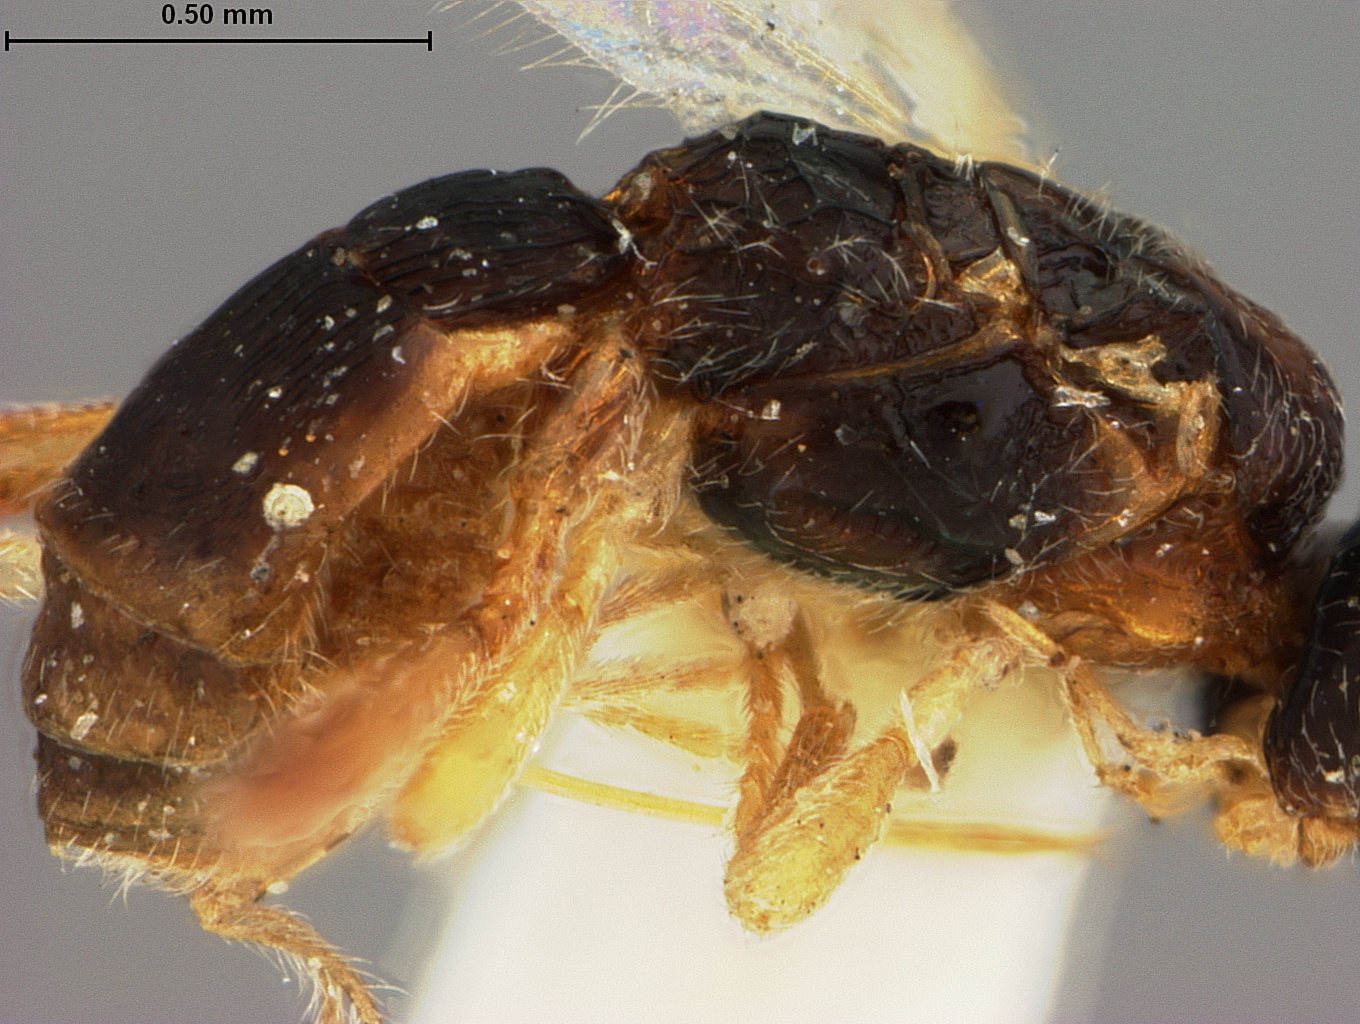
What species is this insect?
Oncophanes californicus
